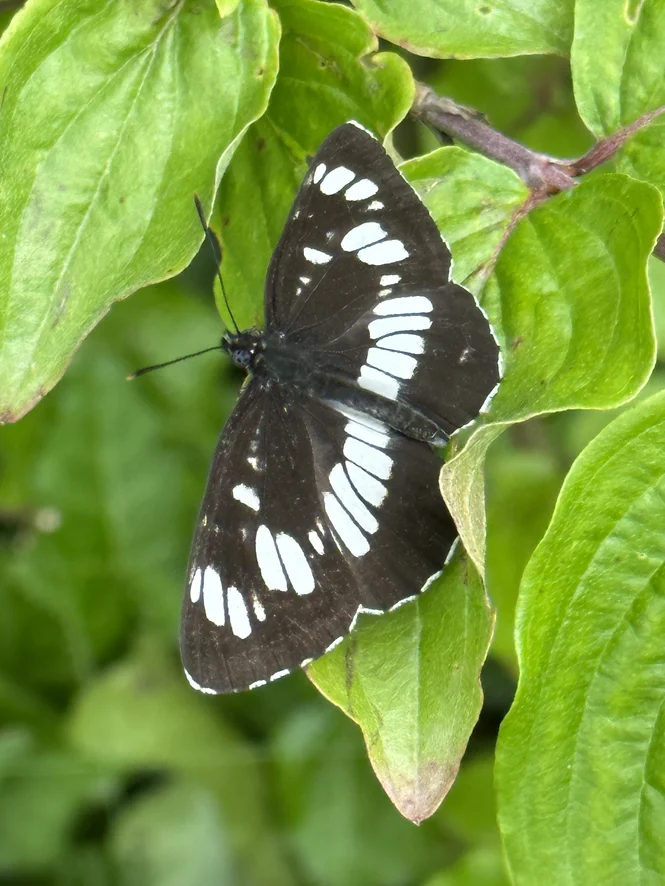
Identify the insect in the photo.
Neptis rivularis
